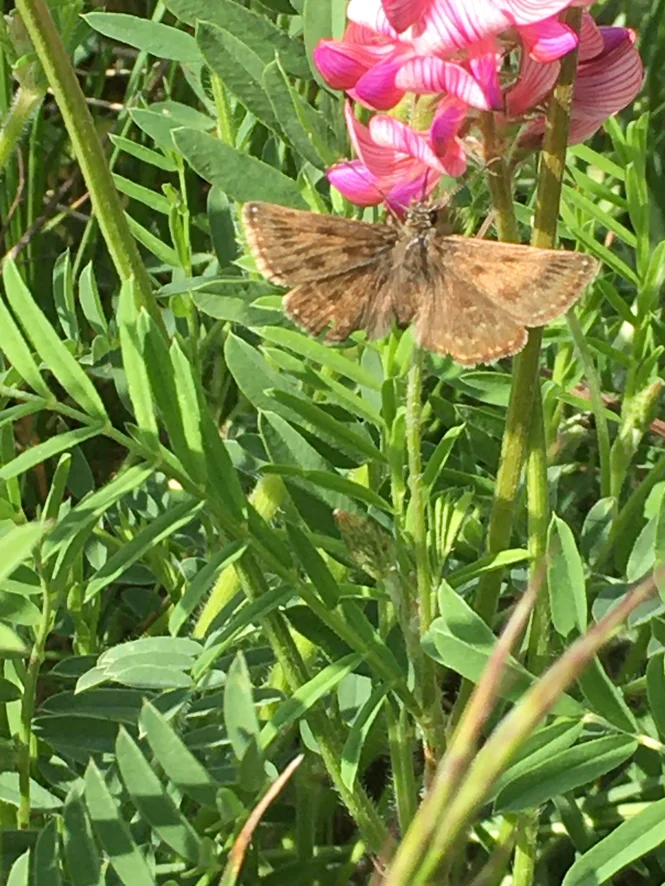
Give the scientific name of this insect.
Erynnis tages
